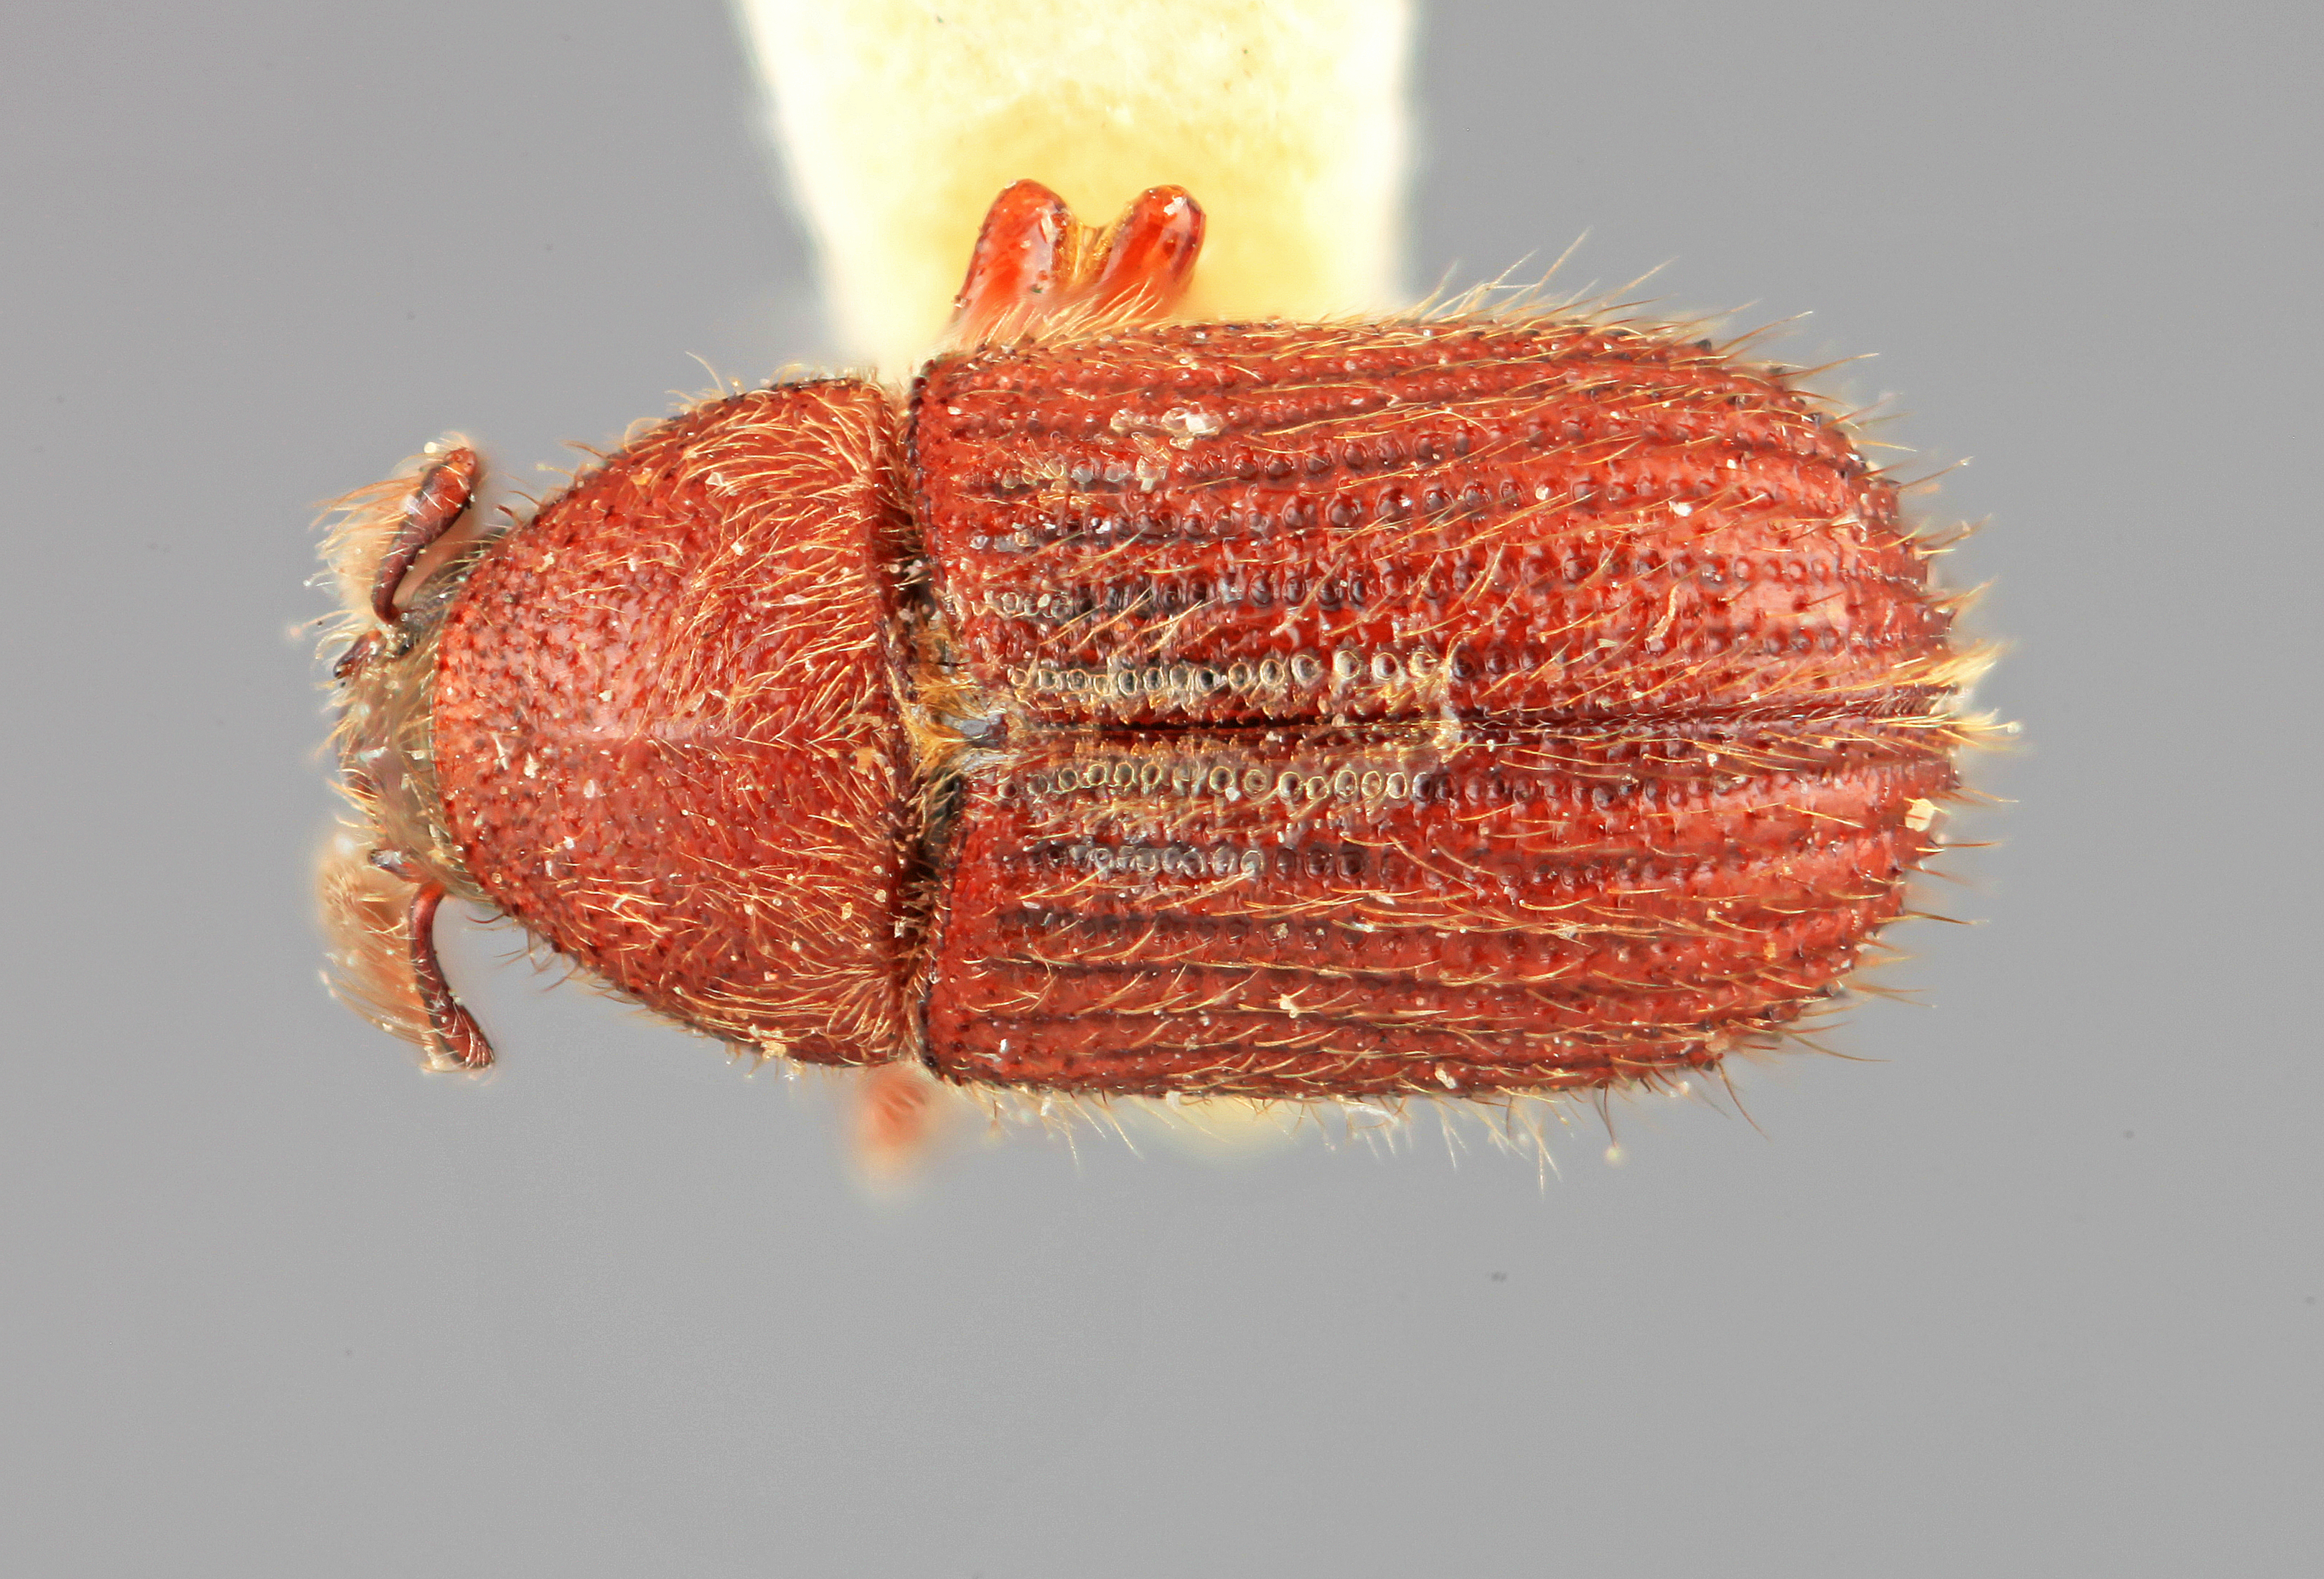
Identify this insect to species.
Phloeotribus pilifer
